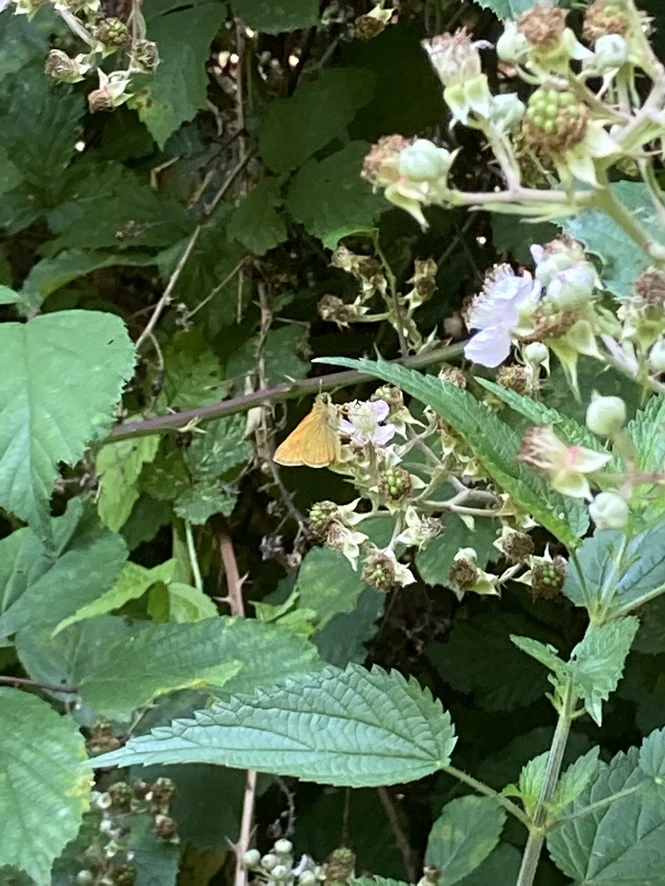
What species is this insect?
Ochlodes sylvanus (also Ochlodes venata)
